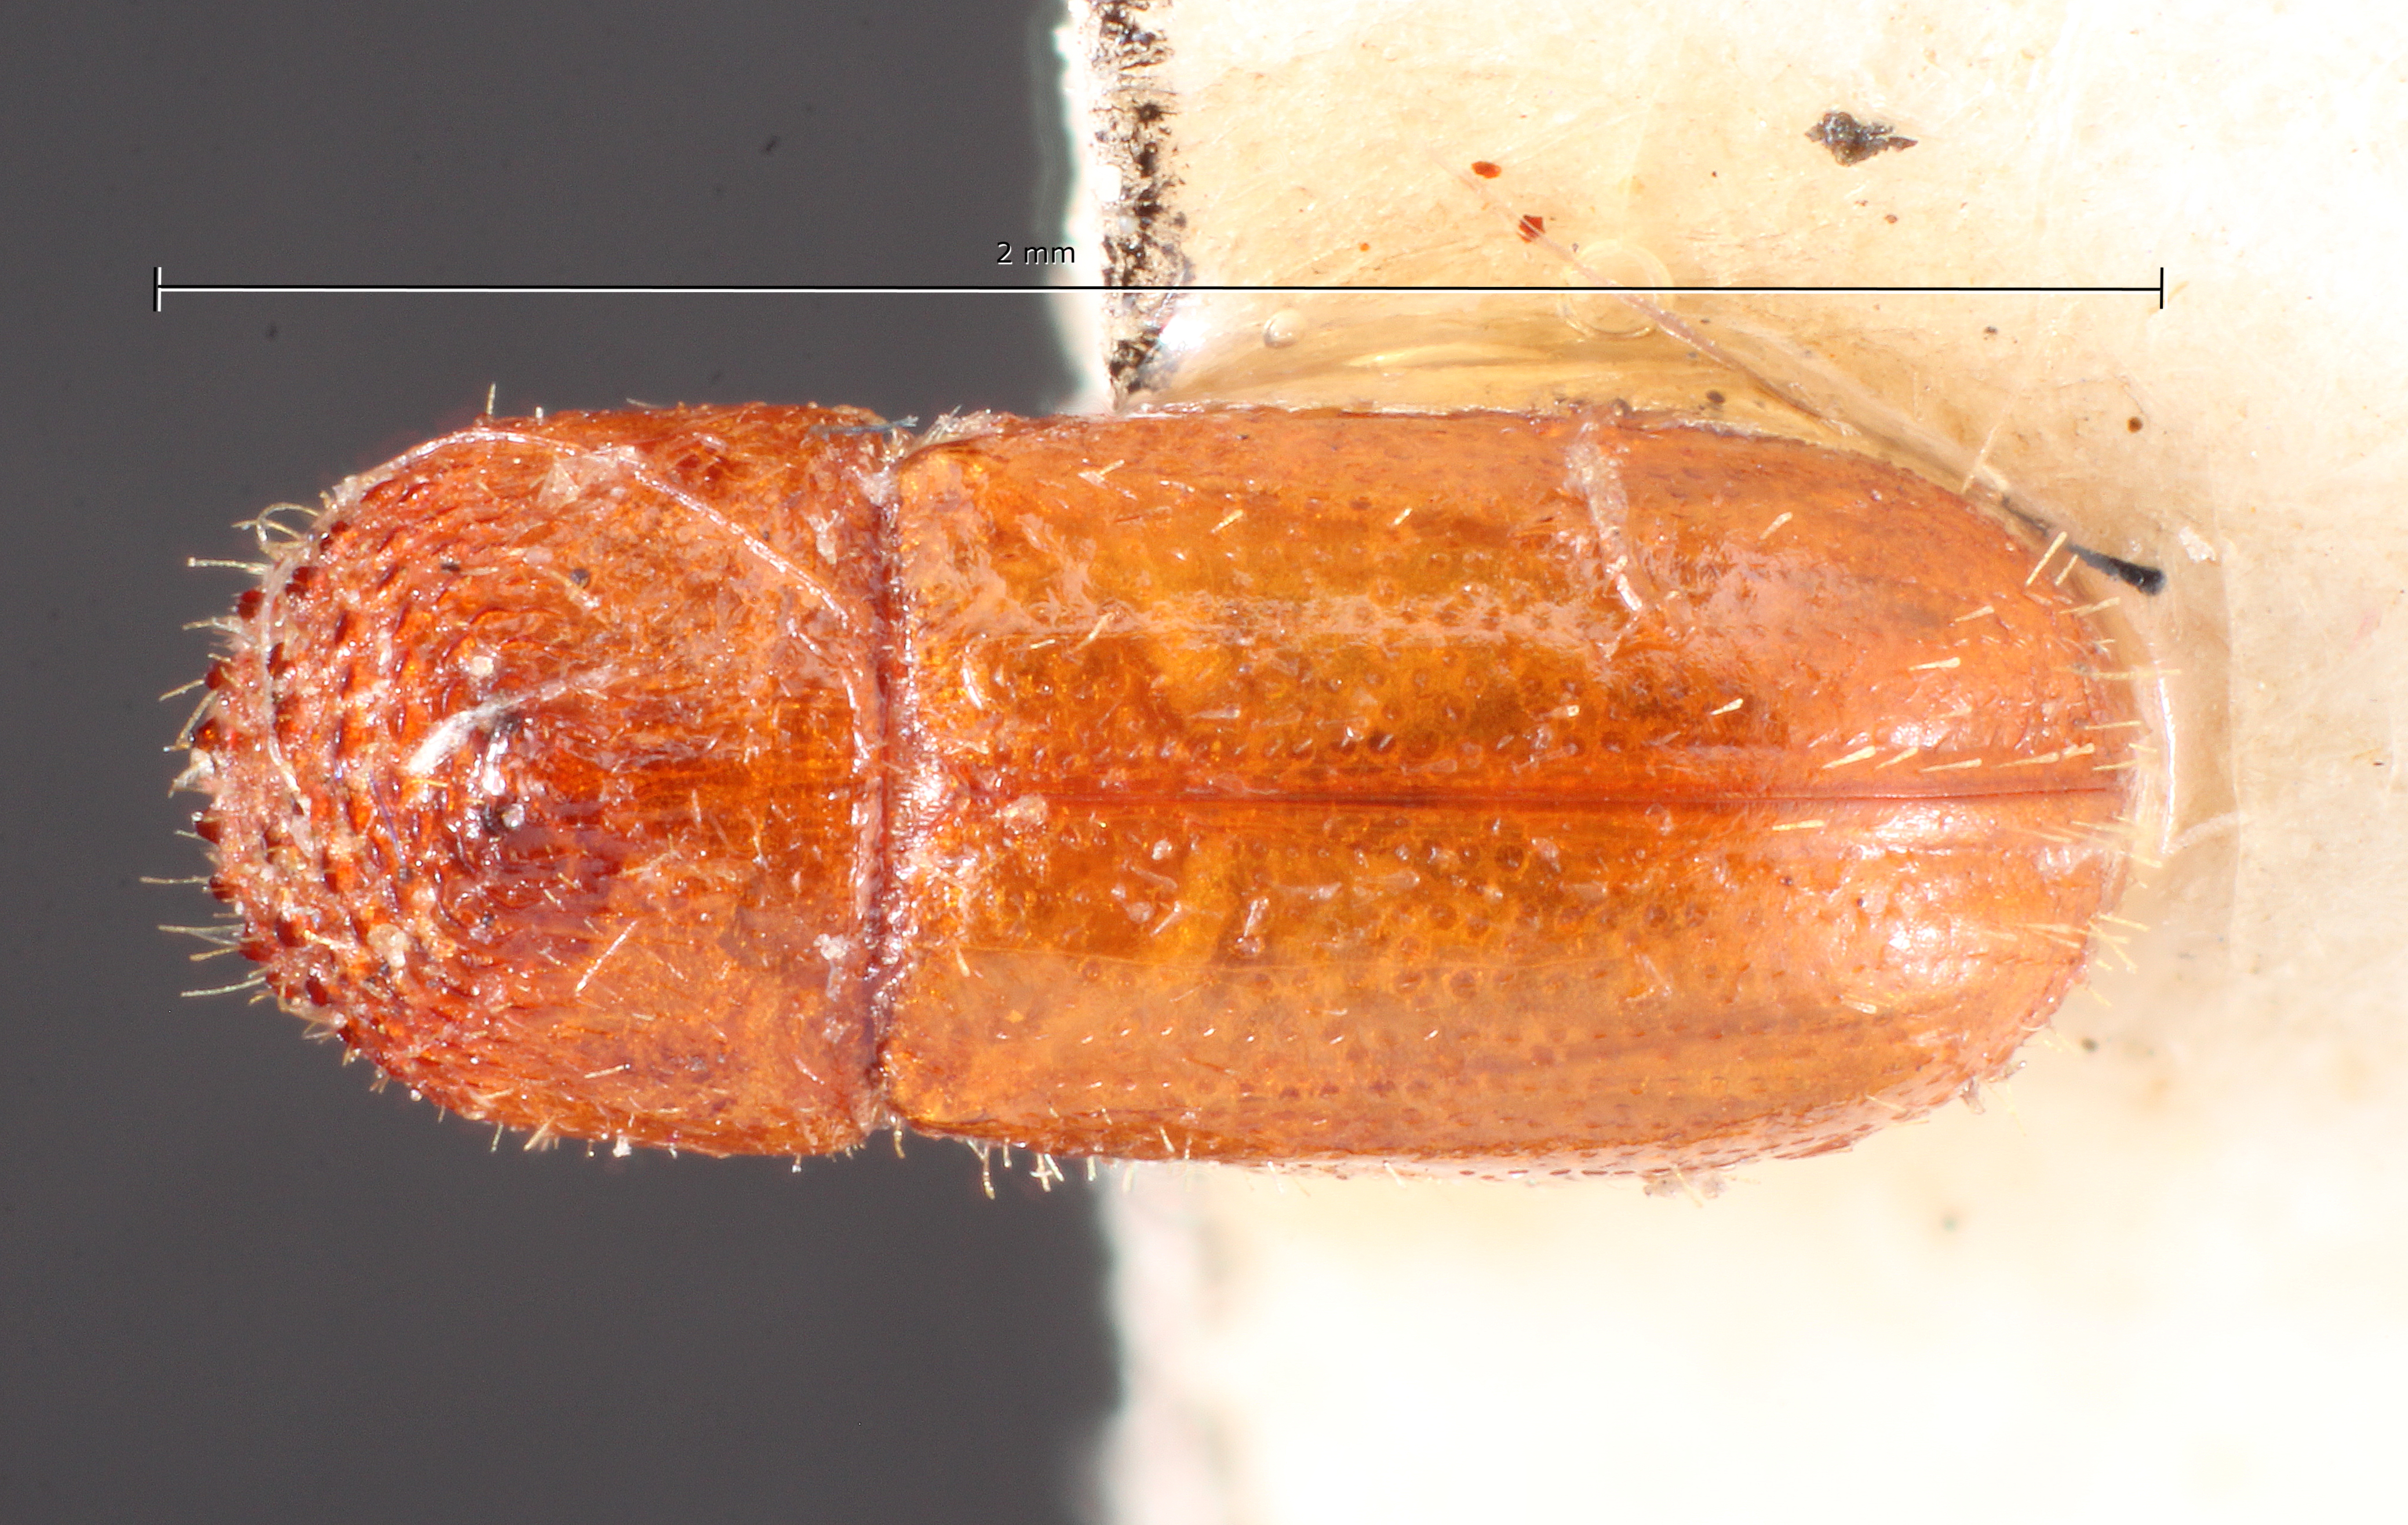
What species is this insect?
Cryptocarenus pilosus
